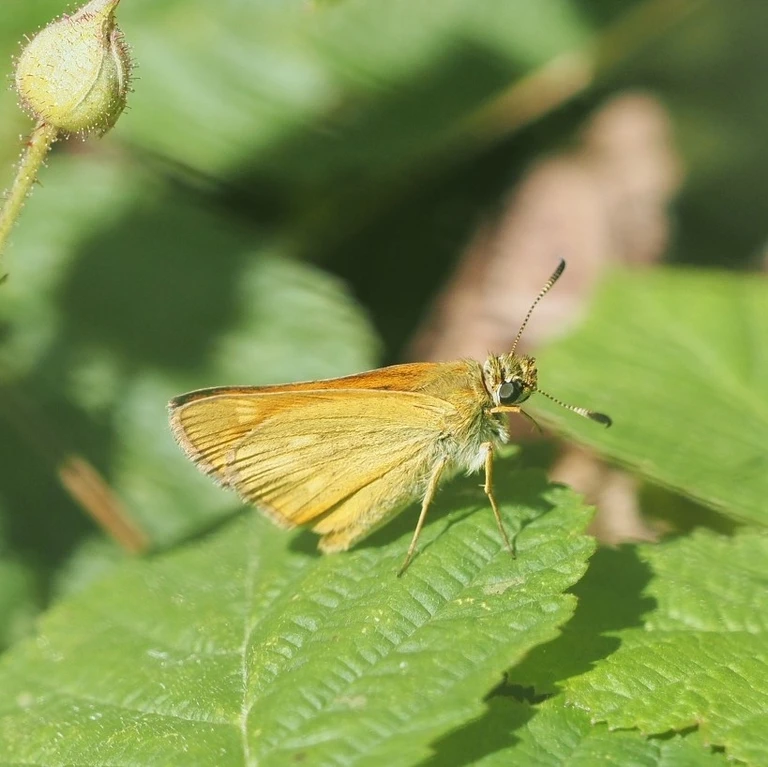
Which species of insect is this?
Ochlodes sylvanus (also Ochlodes venata)
